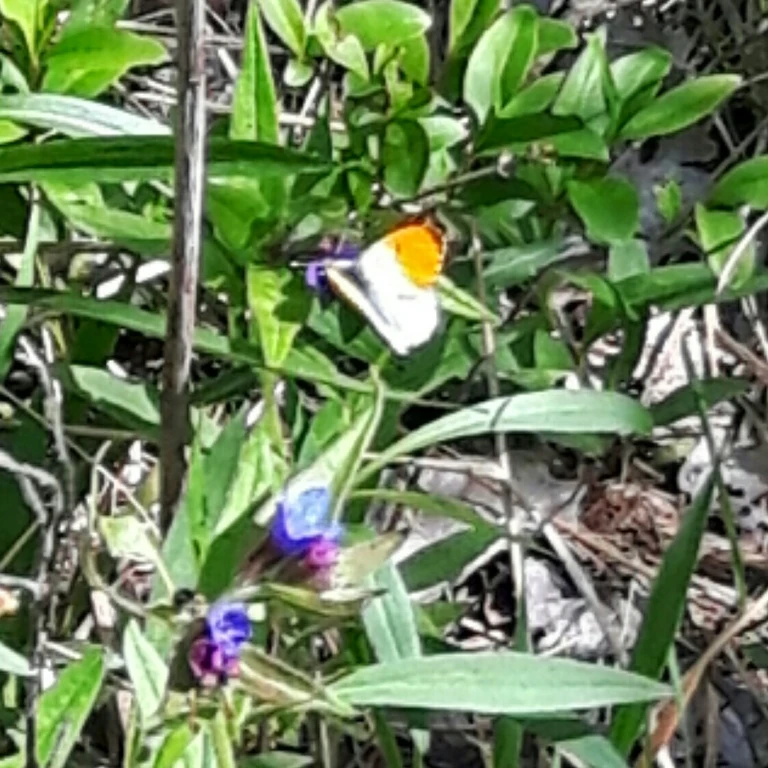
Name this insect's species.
Anthocharis cardamines
